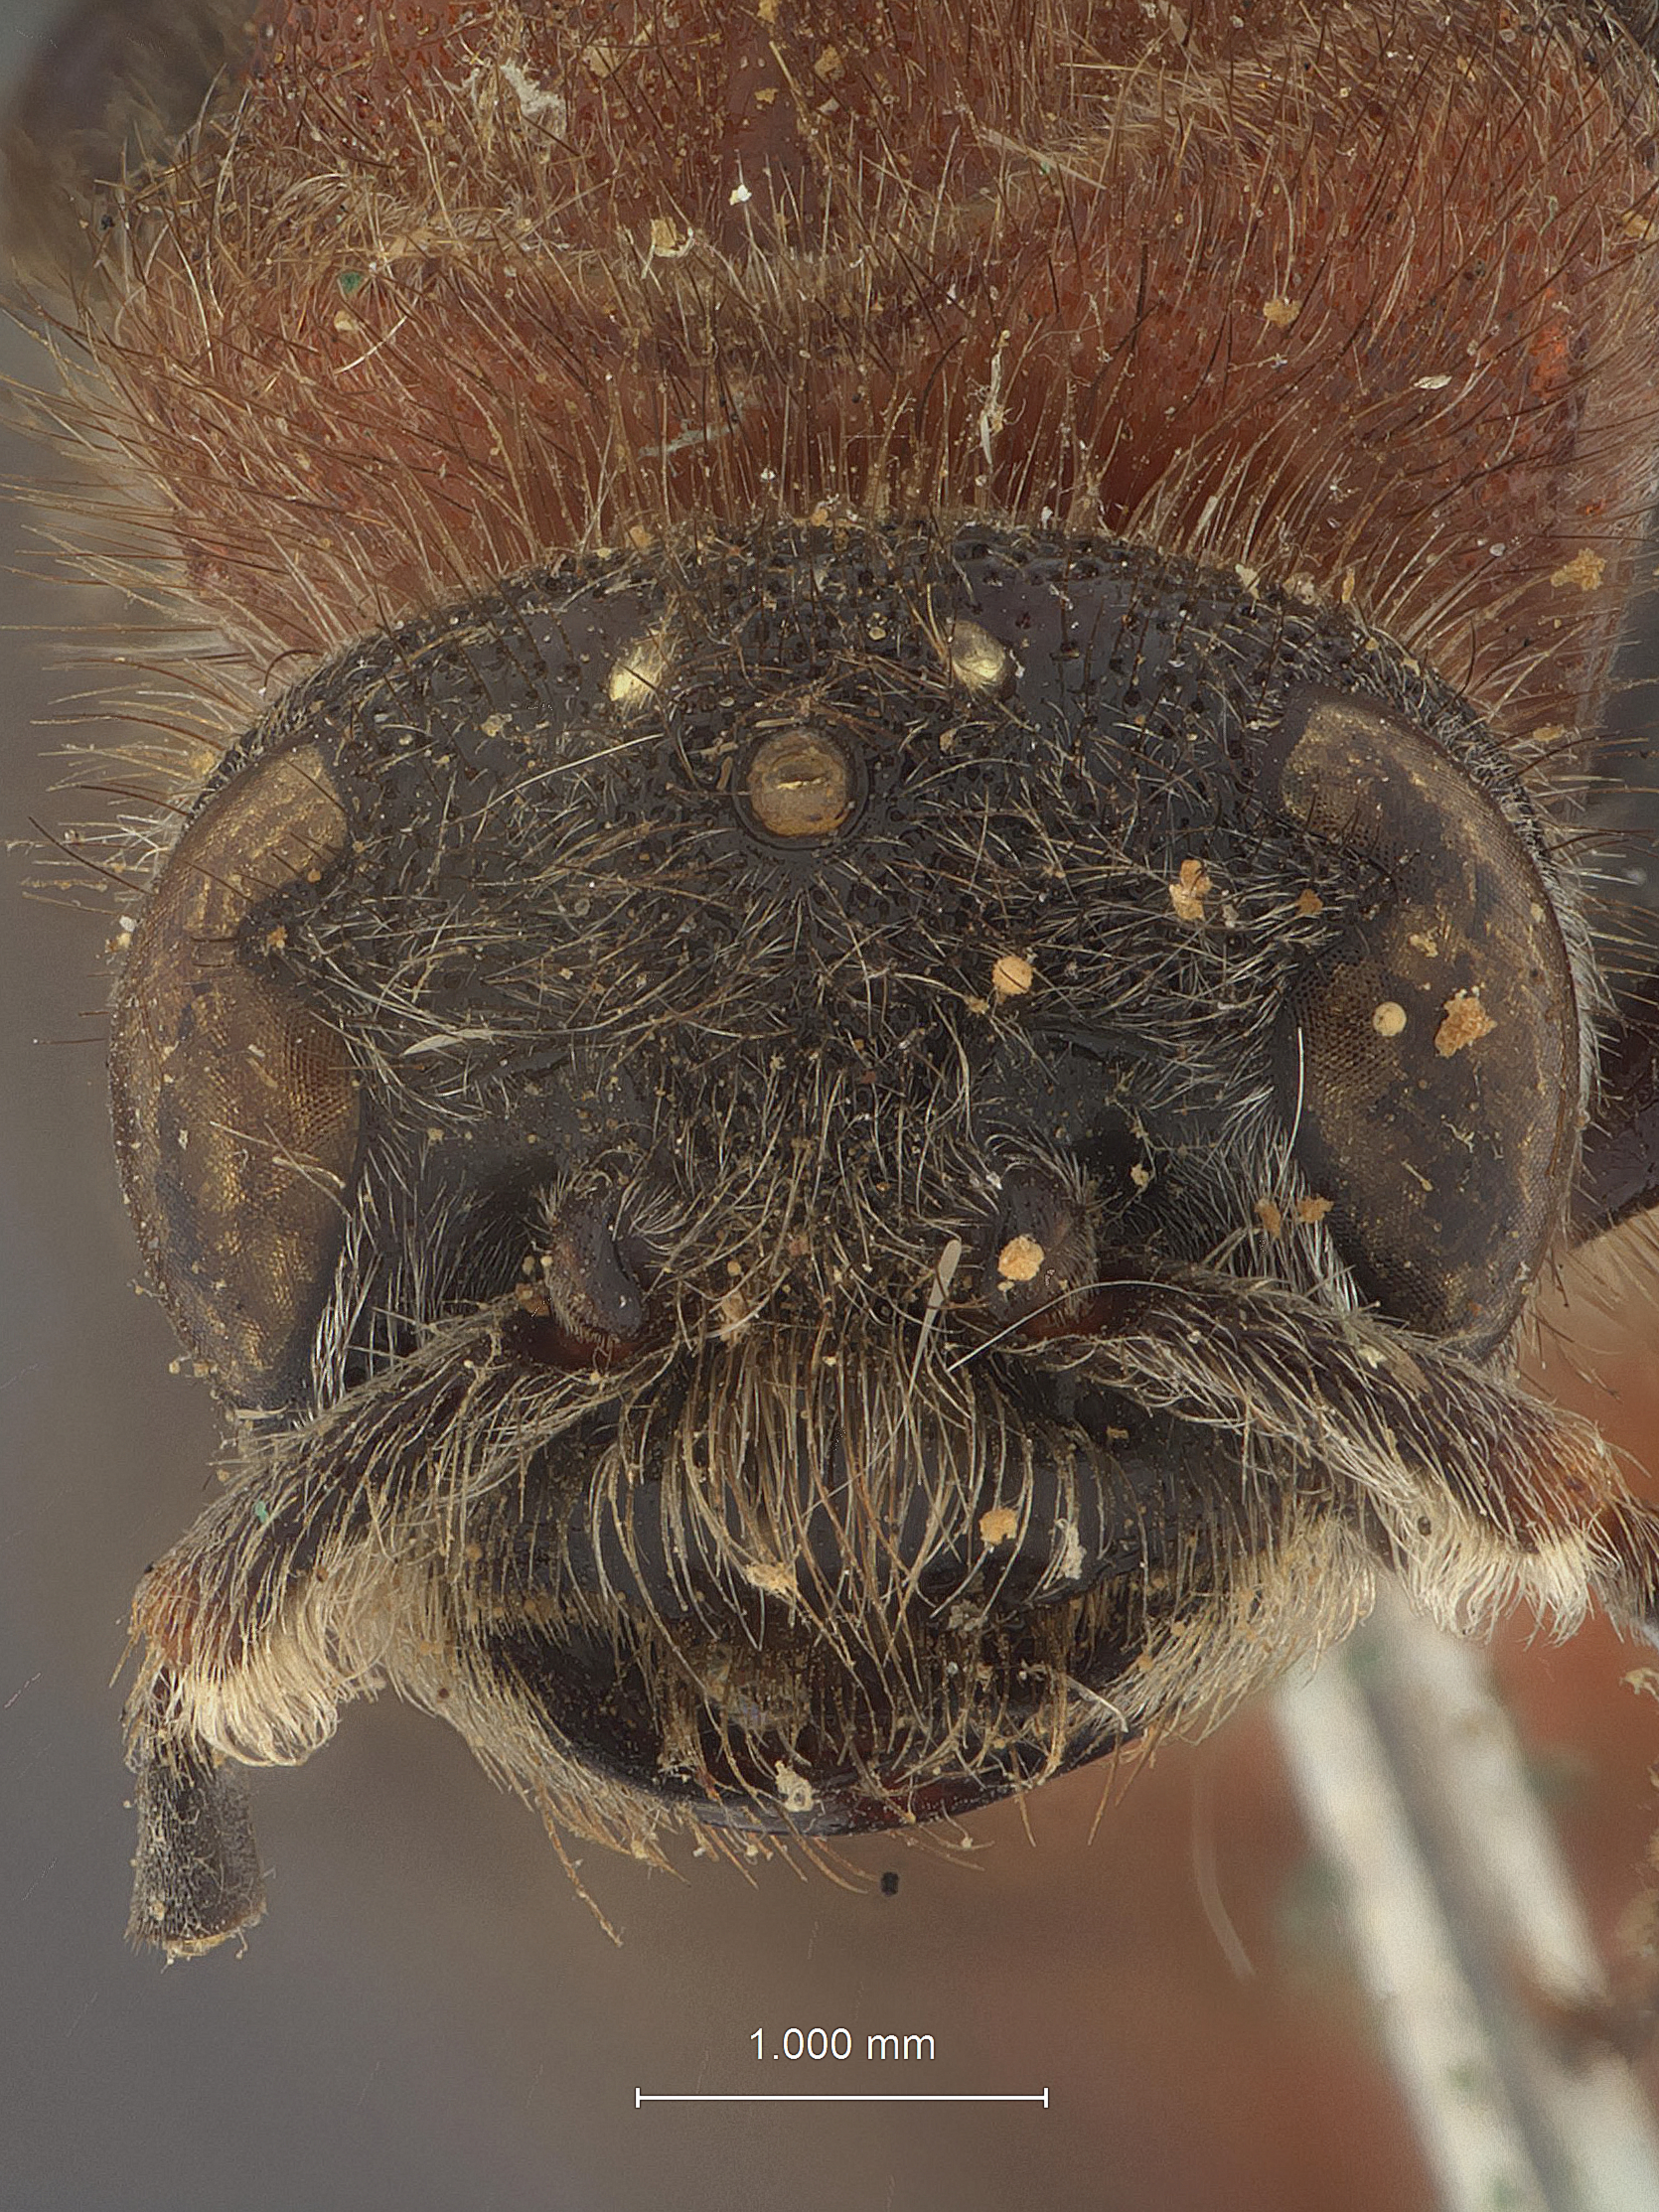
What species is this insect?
Timulla vagans
